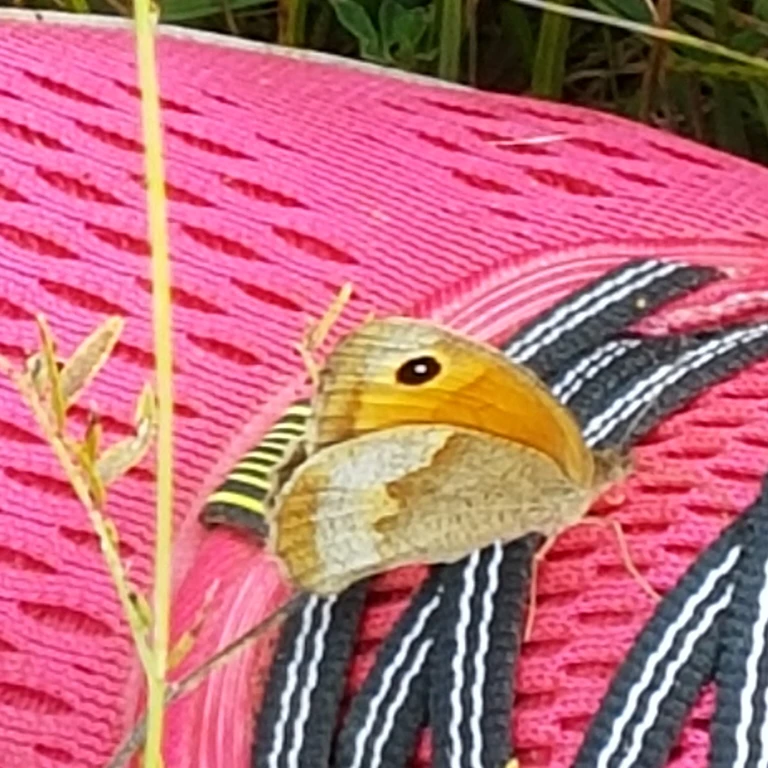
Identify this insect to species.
Maniola jurtina
